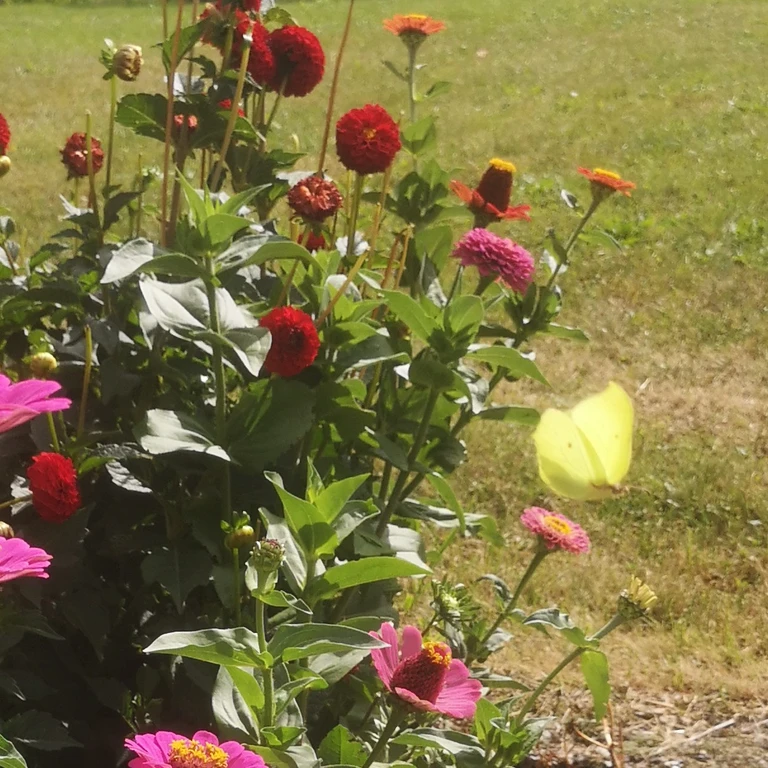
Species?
Gonepteryx rhamni
